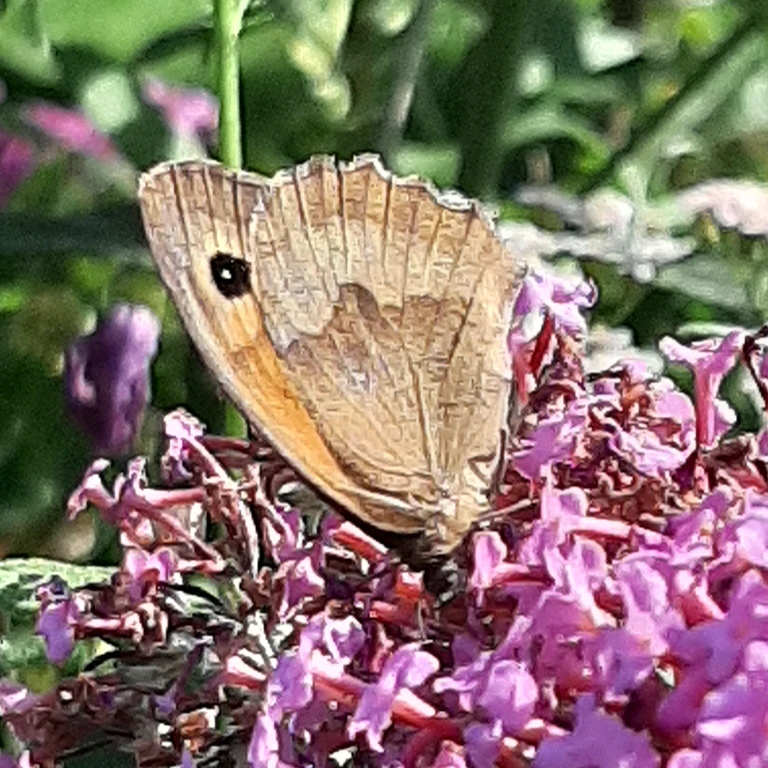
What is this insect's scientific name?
Maniola jurtina
